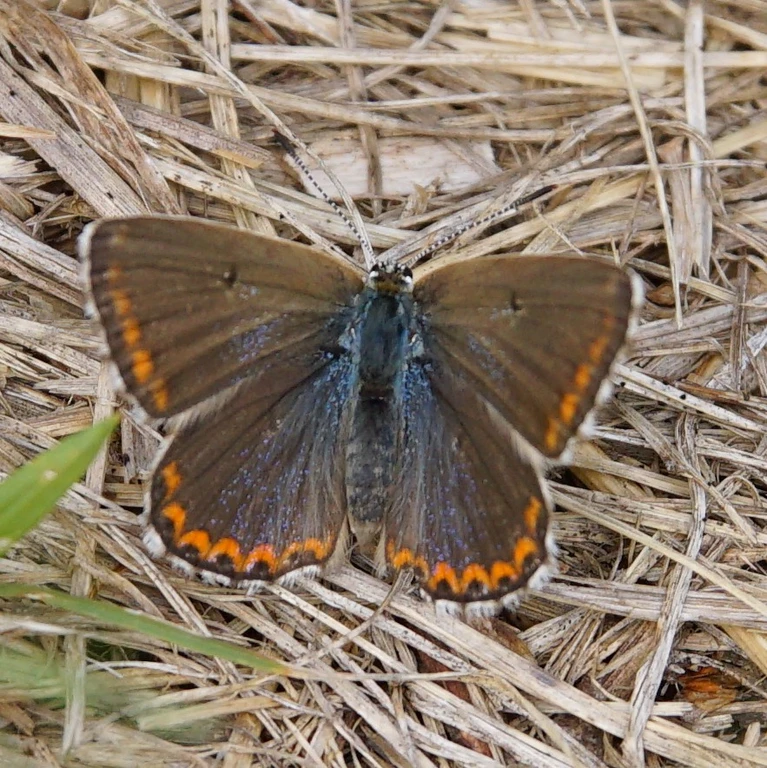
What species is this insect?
Aricia agestis/artaxerxes
